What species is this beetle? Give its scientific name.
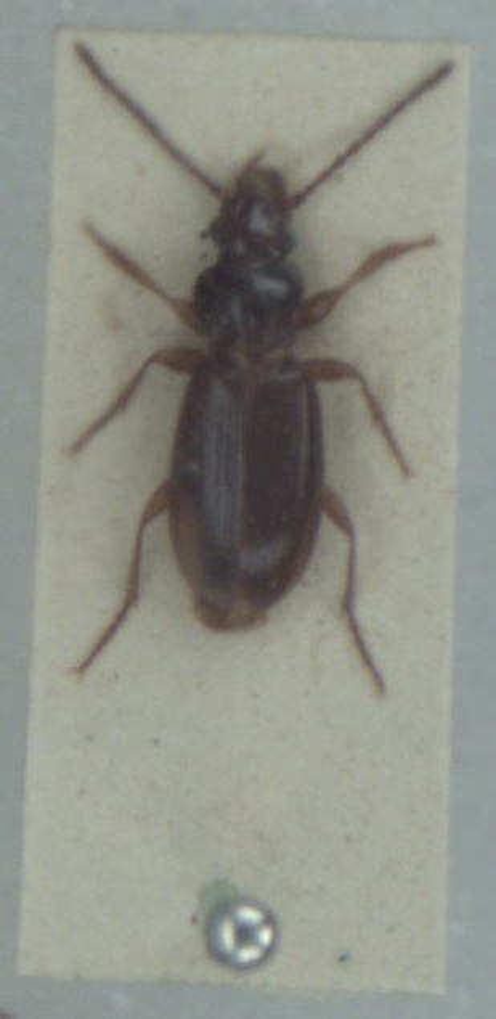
Patrobus assimilis
